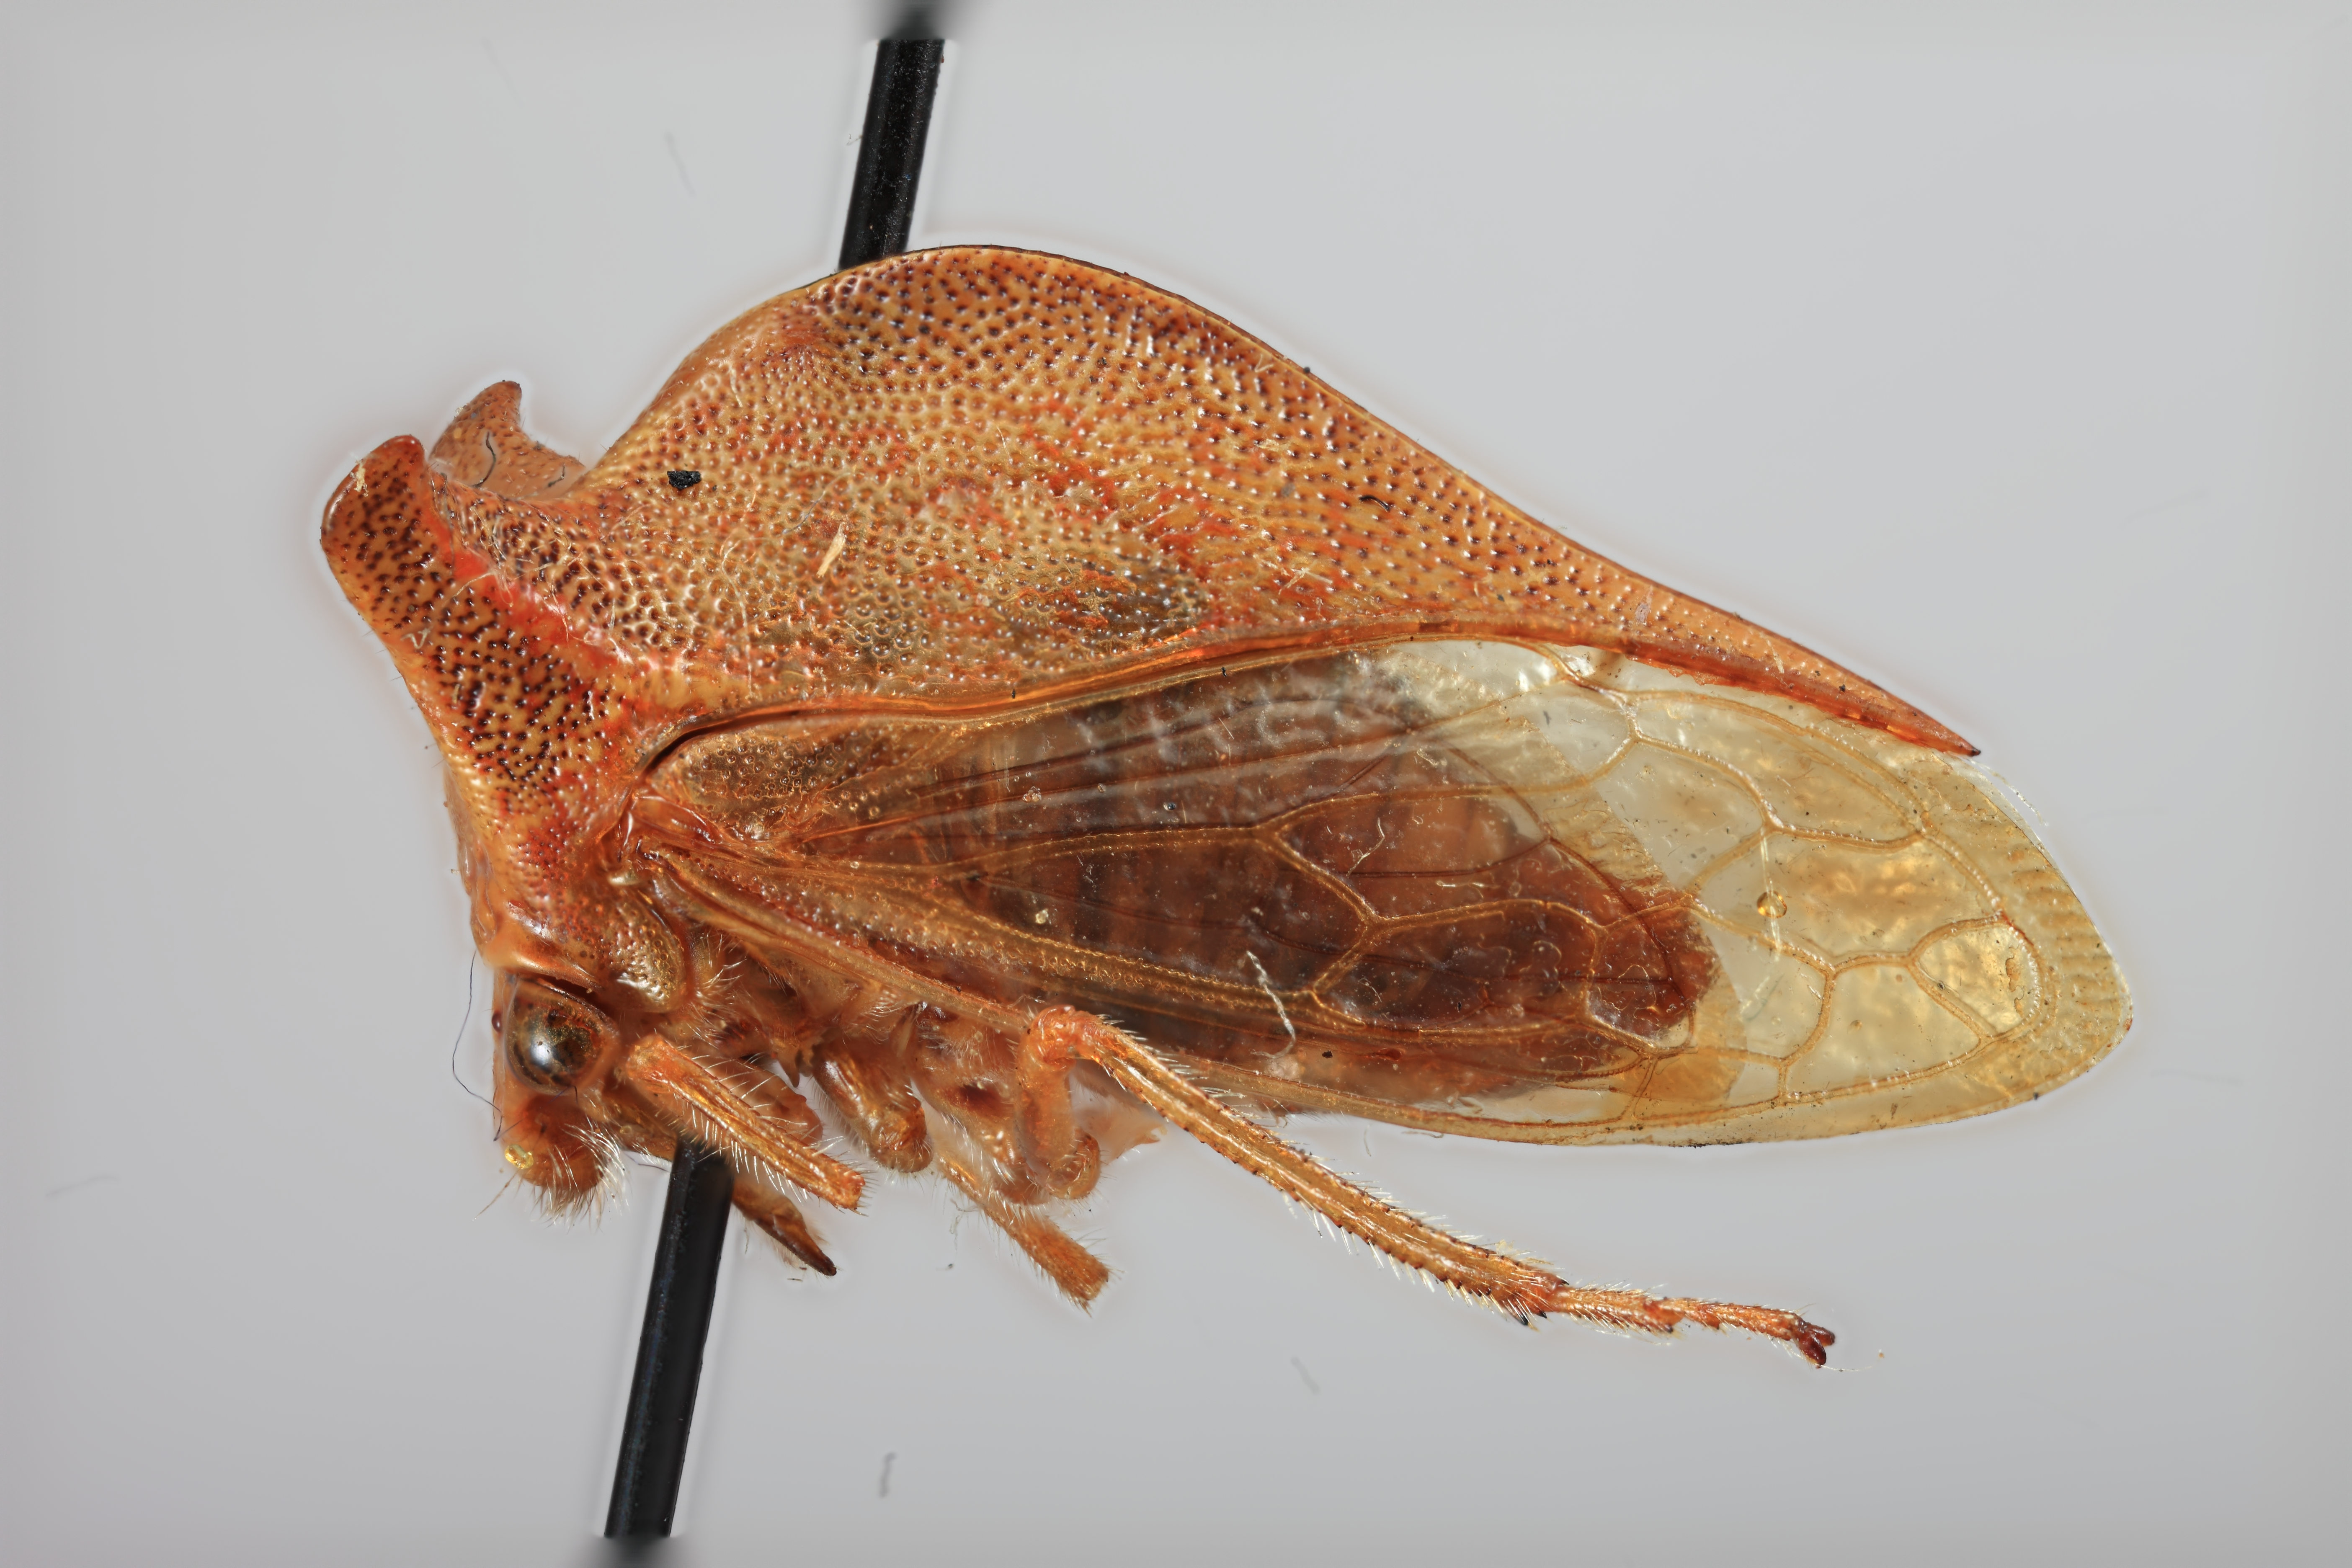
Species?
Ceresa mexicana
